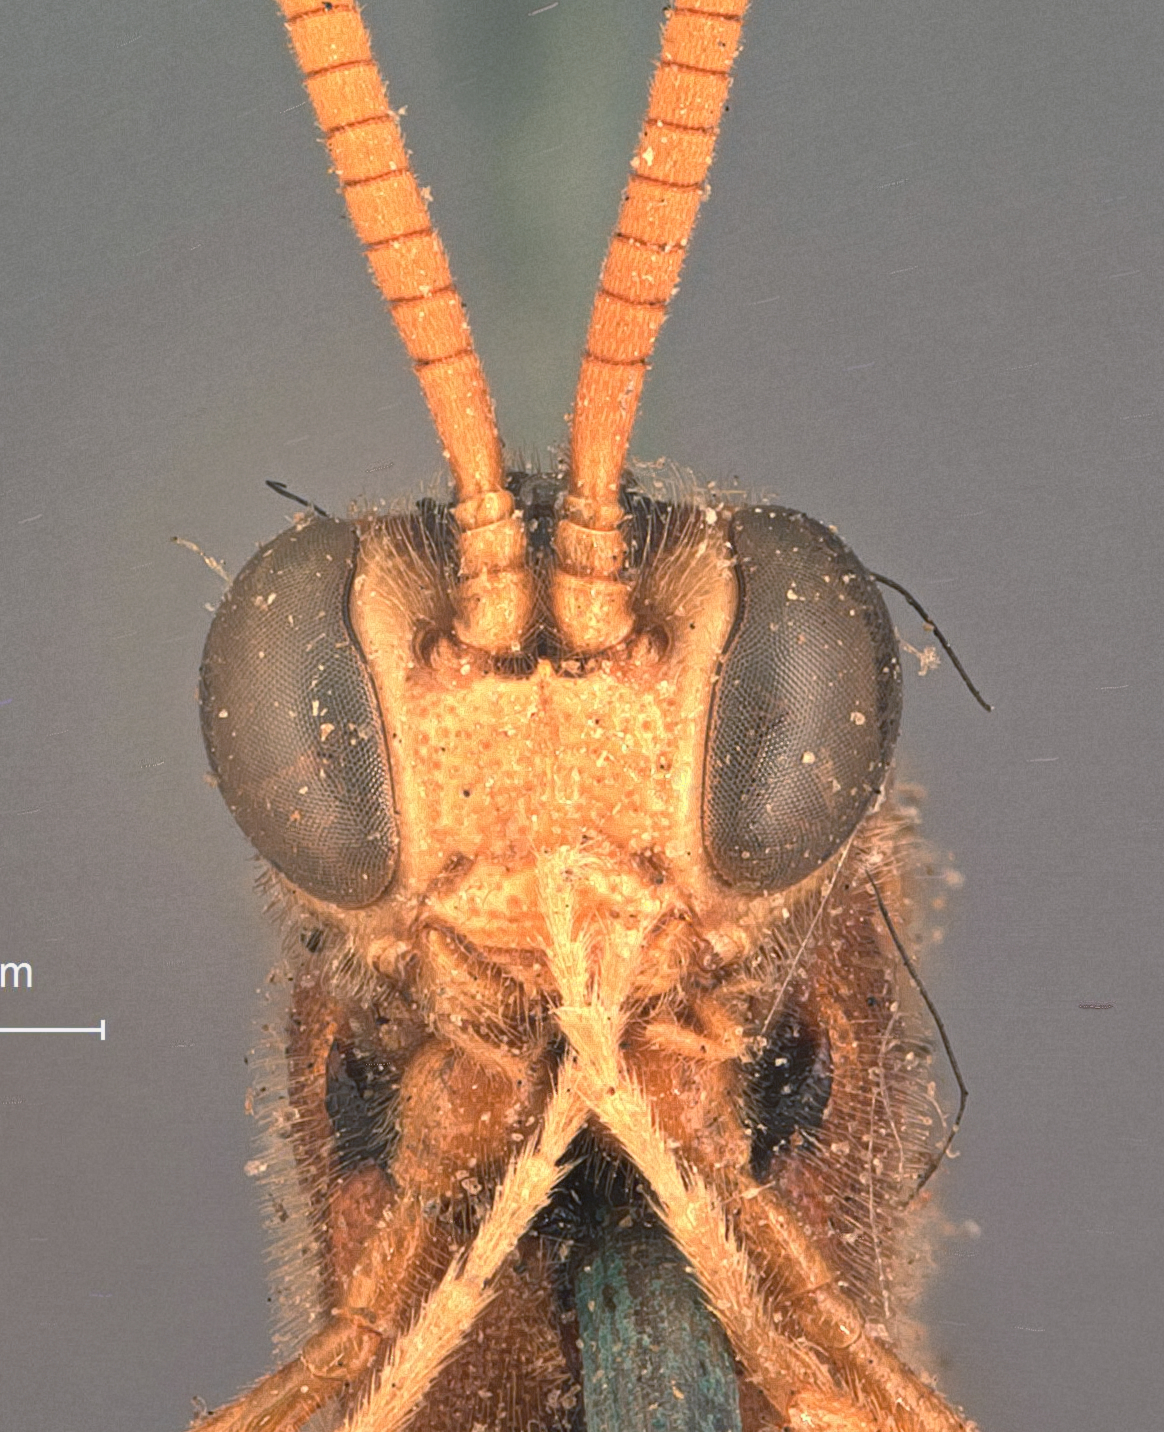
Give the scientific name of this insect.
Anomalon simile
